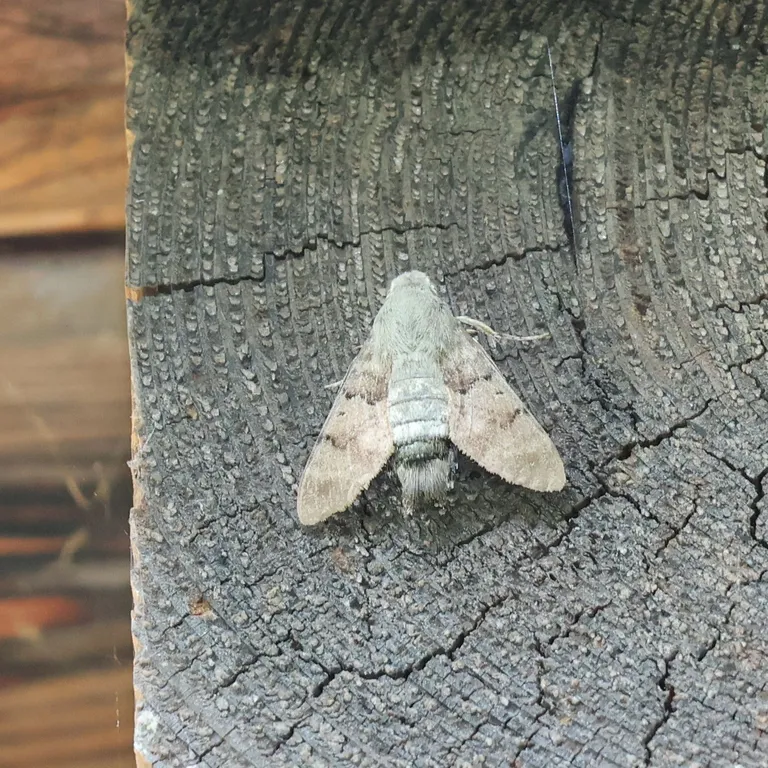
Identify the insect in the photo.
Macroglossum stellatarum
